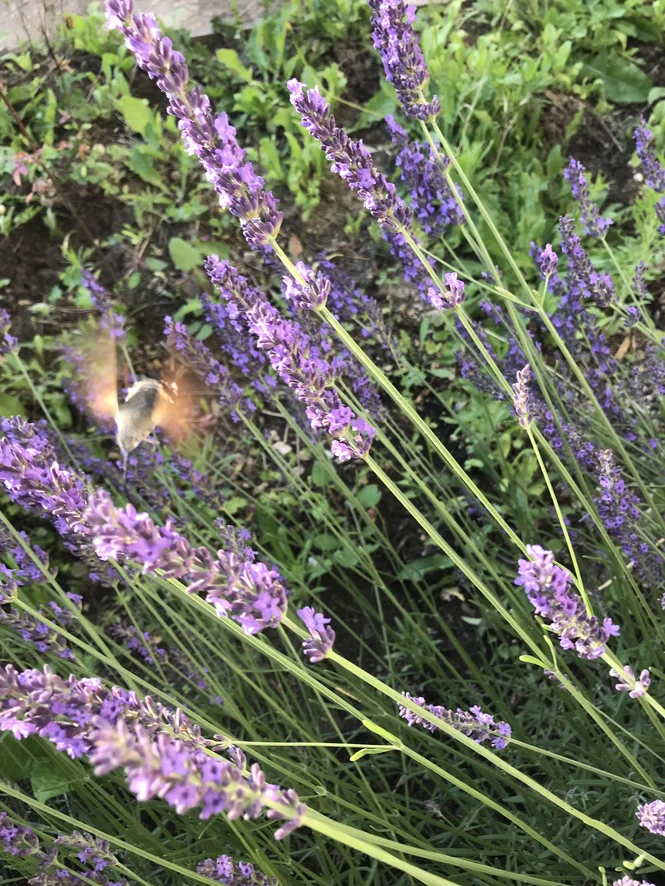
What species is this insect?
Macroglossum stellatarum
